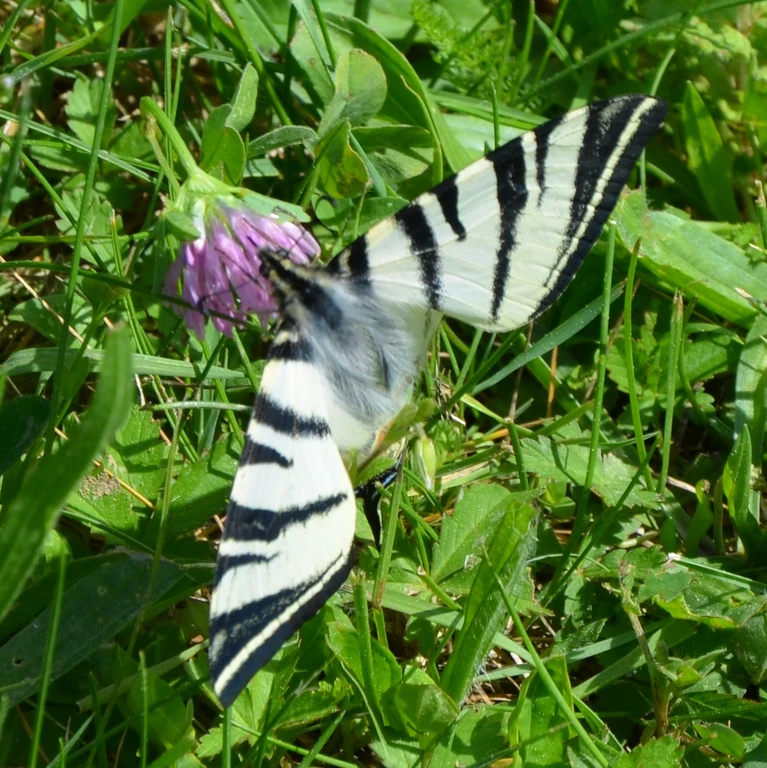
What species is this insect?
Iphiclides podalirius
